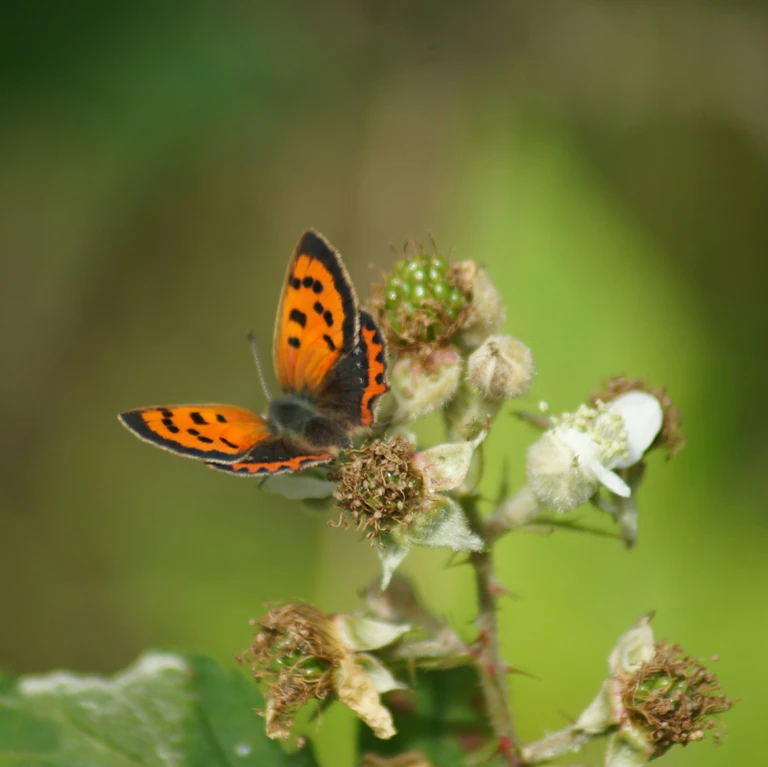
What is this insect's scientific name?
Lycaena phlaeas
